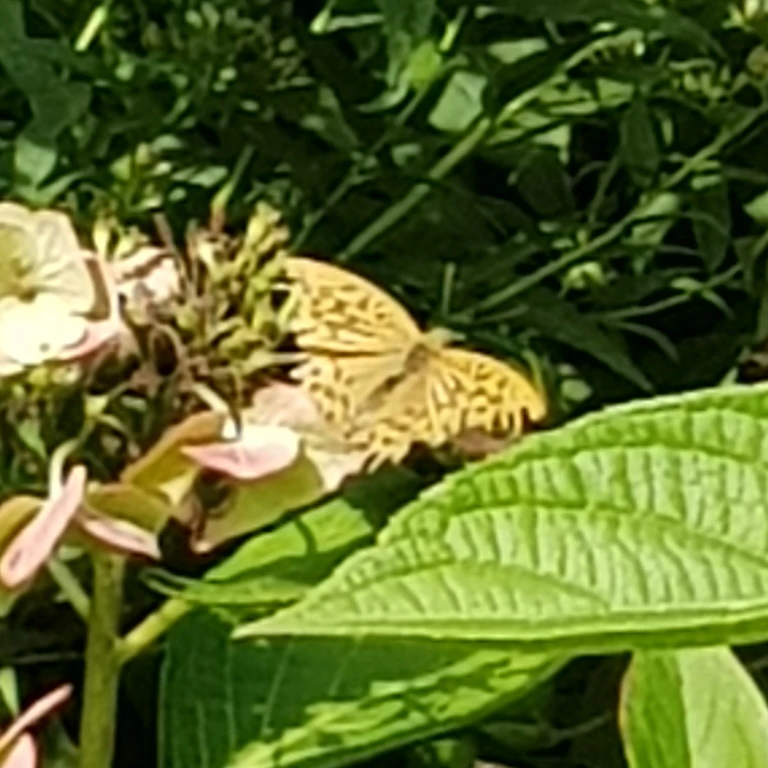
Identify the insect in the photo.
Argynnis paphia
